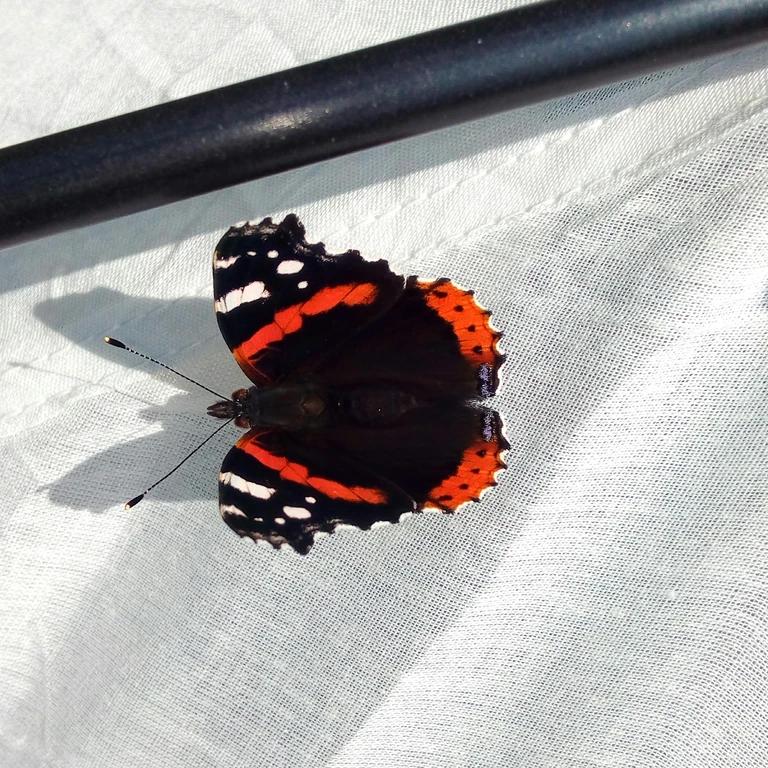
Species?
Vanessa atalanta
